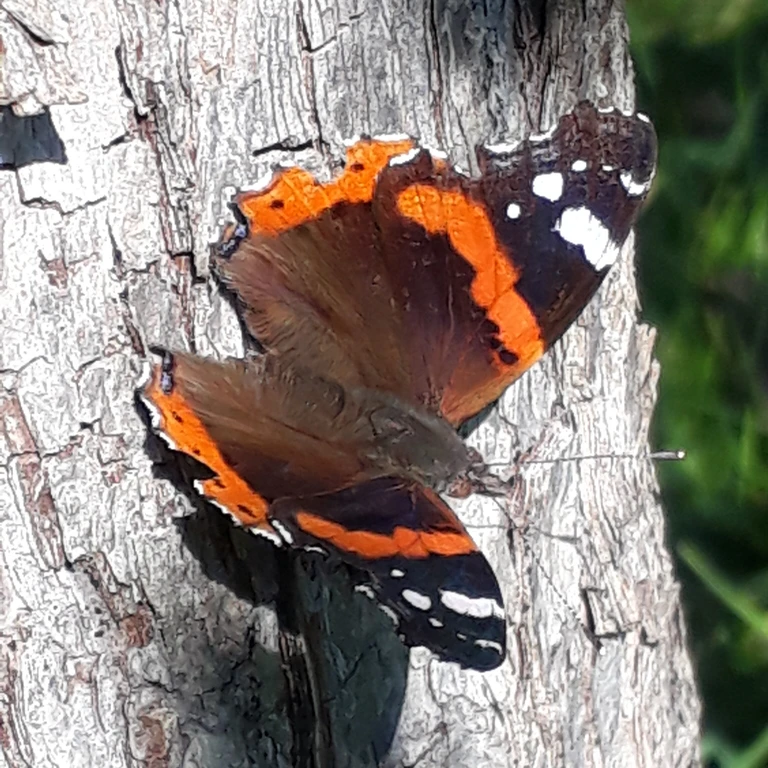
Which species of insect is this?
Vanessa atalanta
